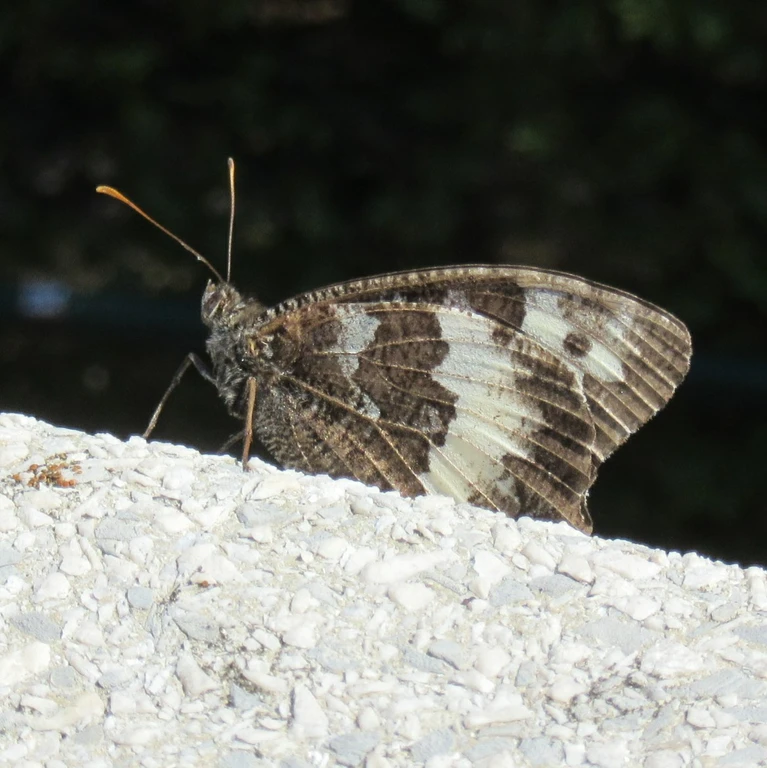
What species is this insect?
Brintesia circe
